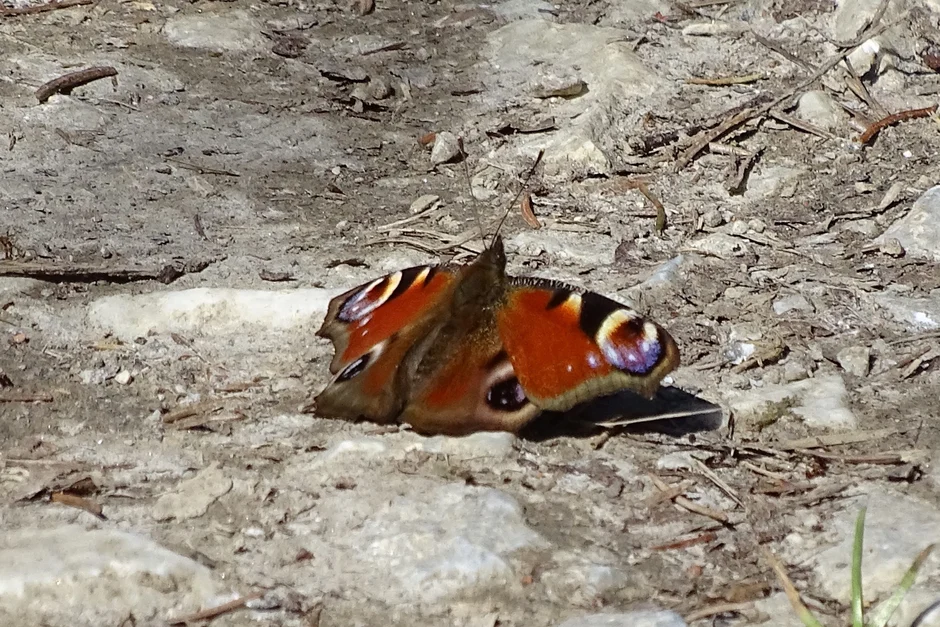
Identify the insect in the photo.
Aglais io
